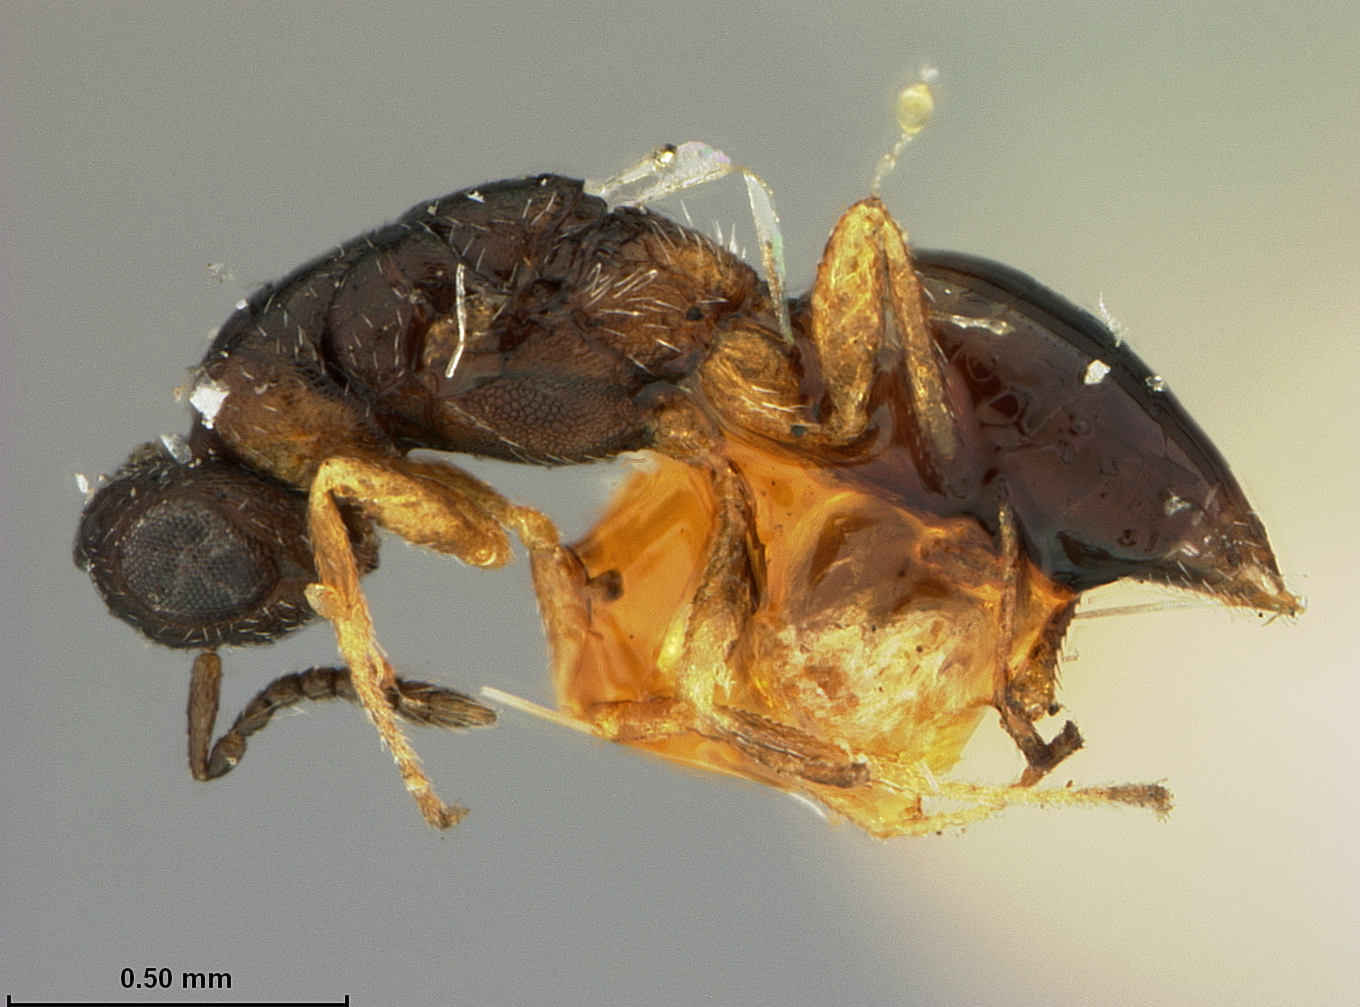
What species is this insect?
Isosomocharis sulcata
